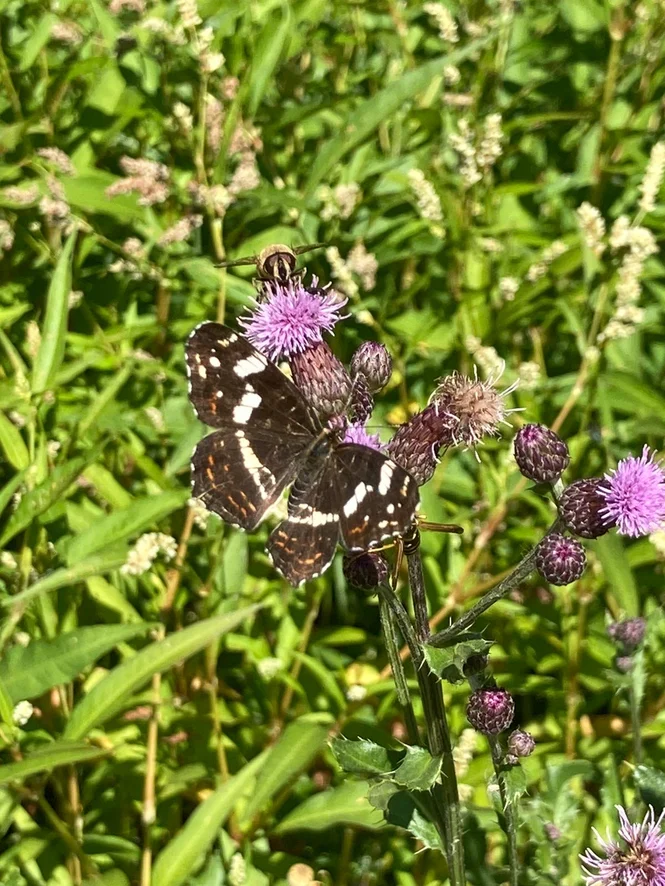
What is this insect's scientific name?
Araschnia levana
